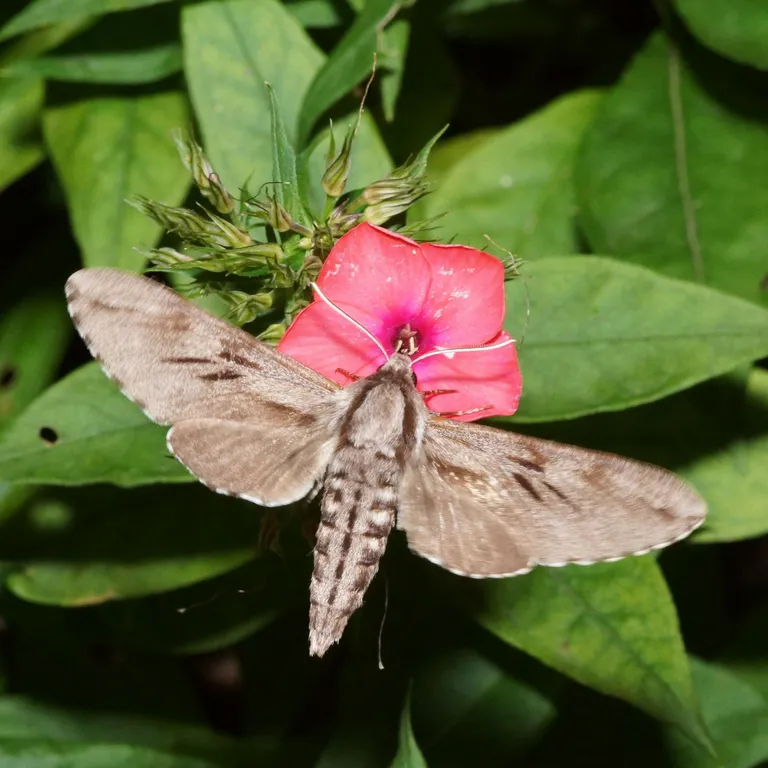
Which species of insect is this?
Sphinx pinastri
